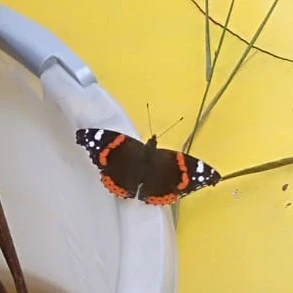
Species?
Vanessa atalanta
